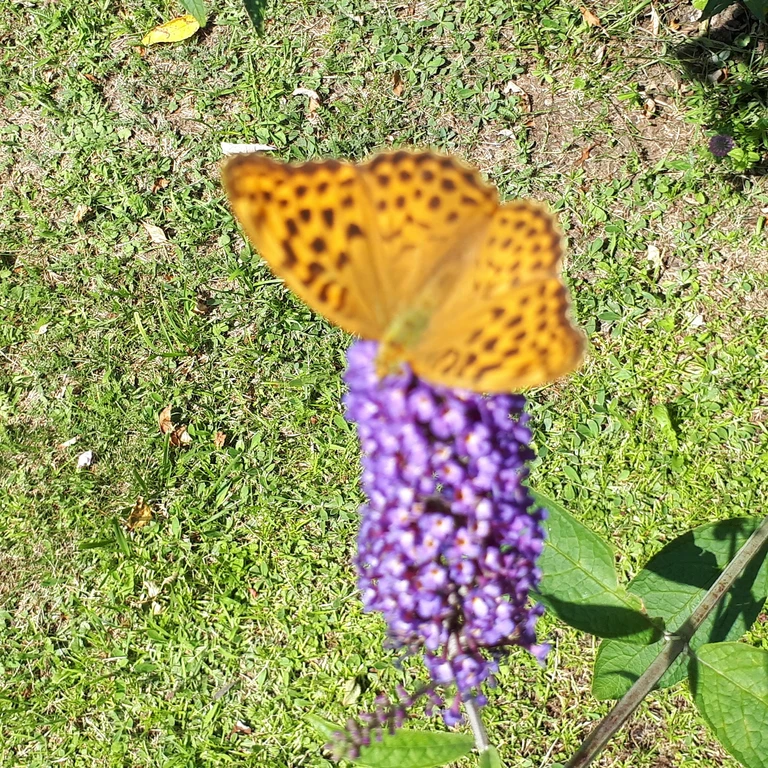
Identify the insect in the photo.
Argynnis paphia
